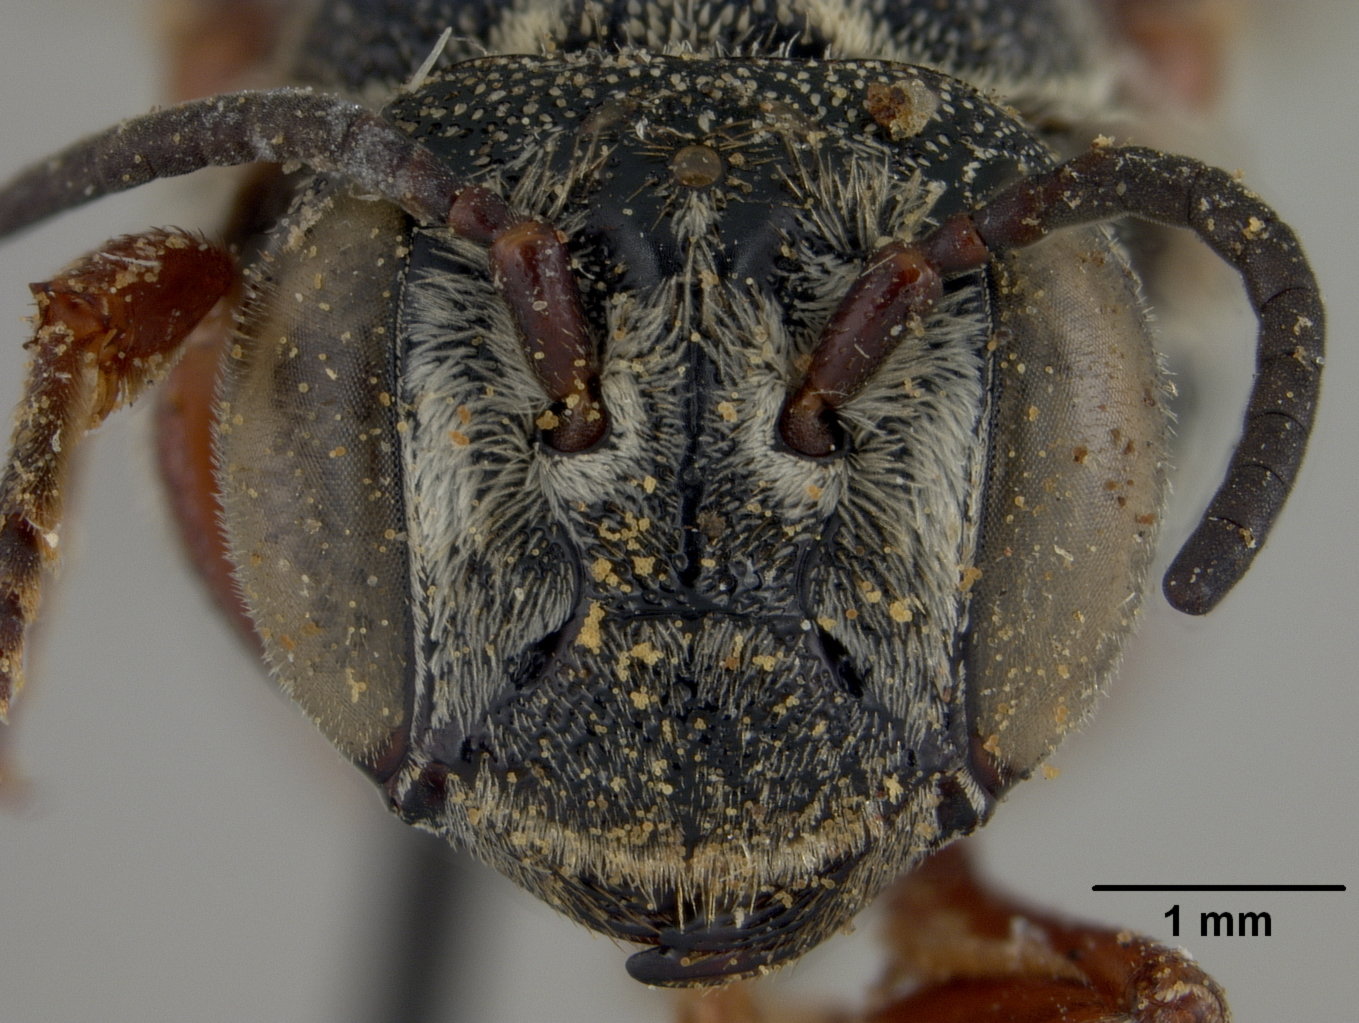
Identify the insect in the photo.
Coelioxys hunteri
